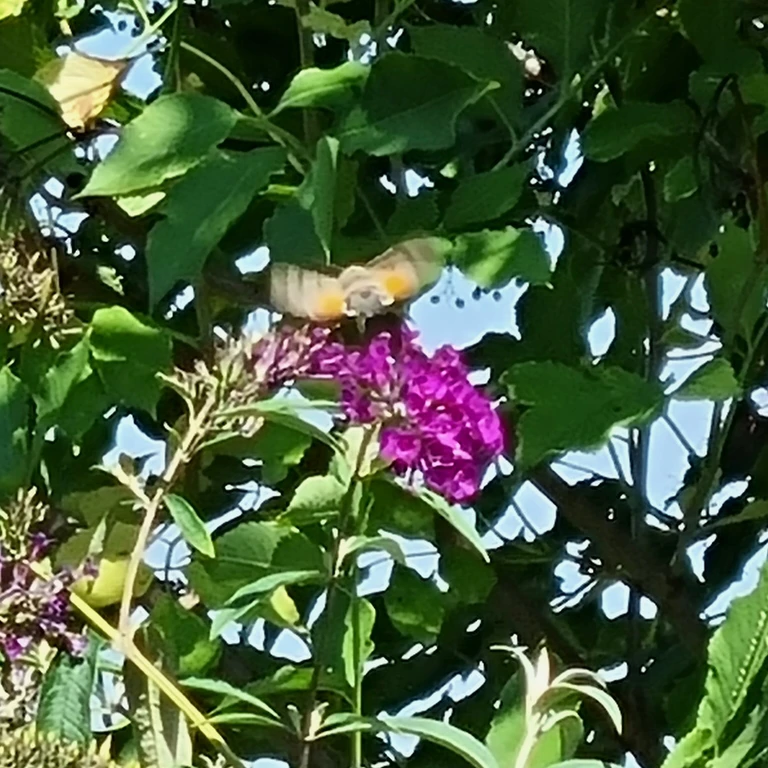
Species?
Macroglossum stellatarum
